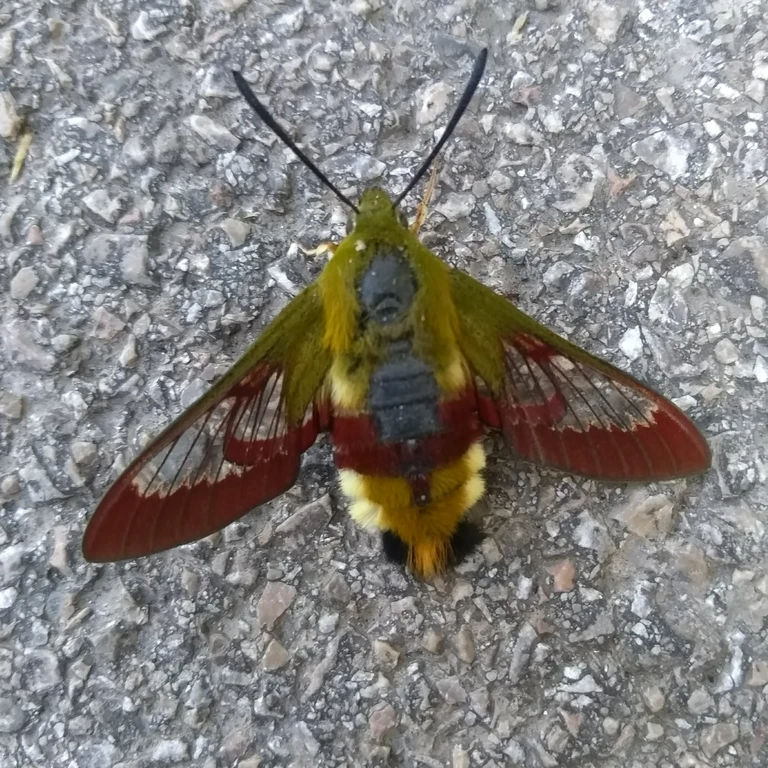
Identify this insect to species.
Hemaris fuciformis
